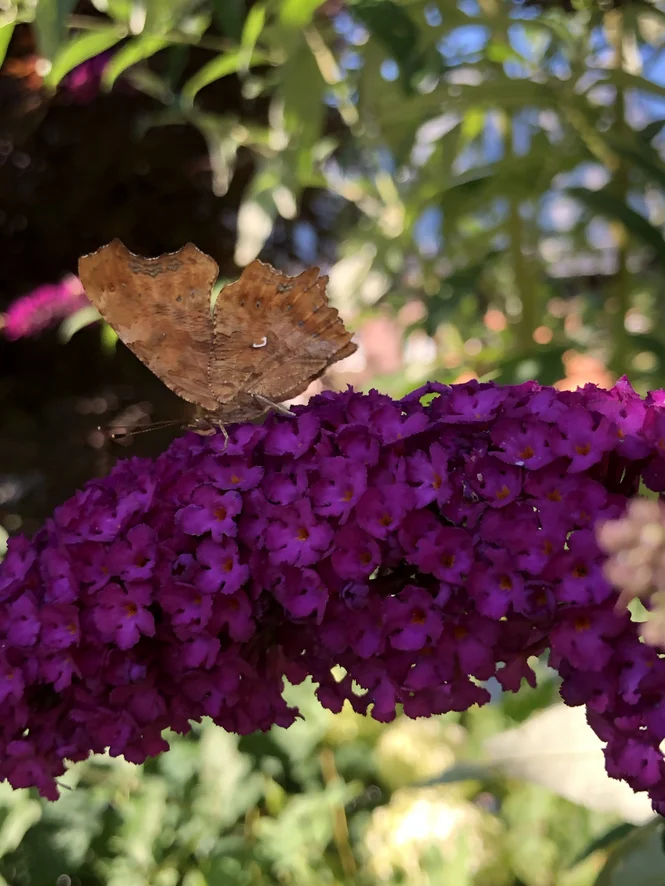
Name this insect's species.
Polygonia c-album
